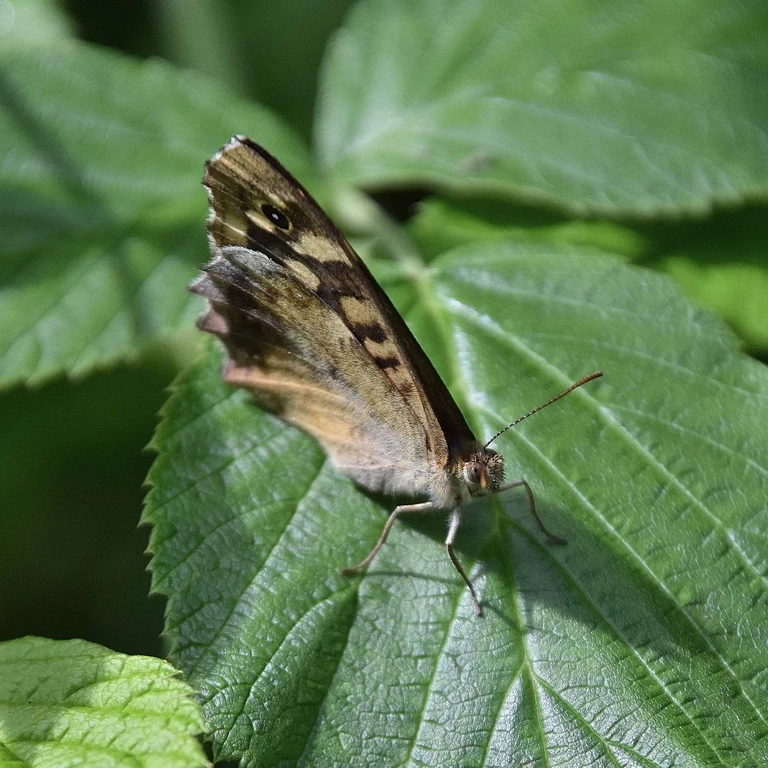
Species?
Pararge aegeria
